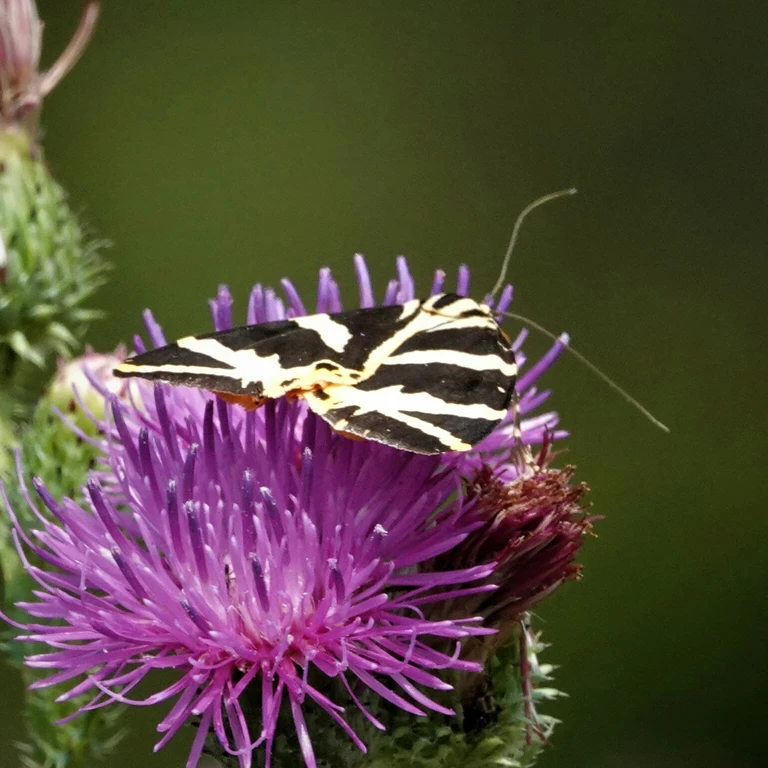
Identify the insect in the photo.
Euplagia quadripunctaria
